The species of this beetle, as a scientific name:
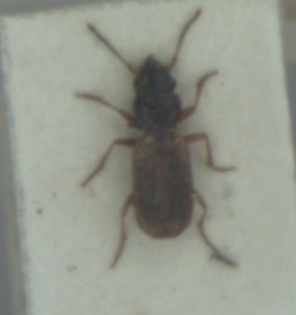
Bembidion laterale
